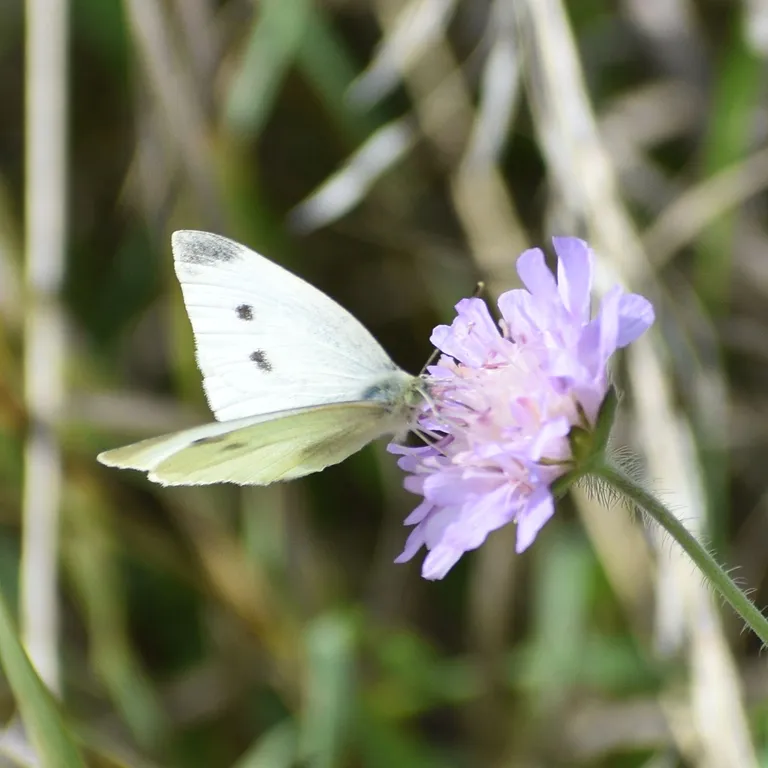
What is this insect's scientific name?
Pieris rapae
